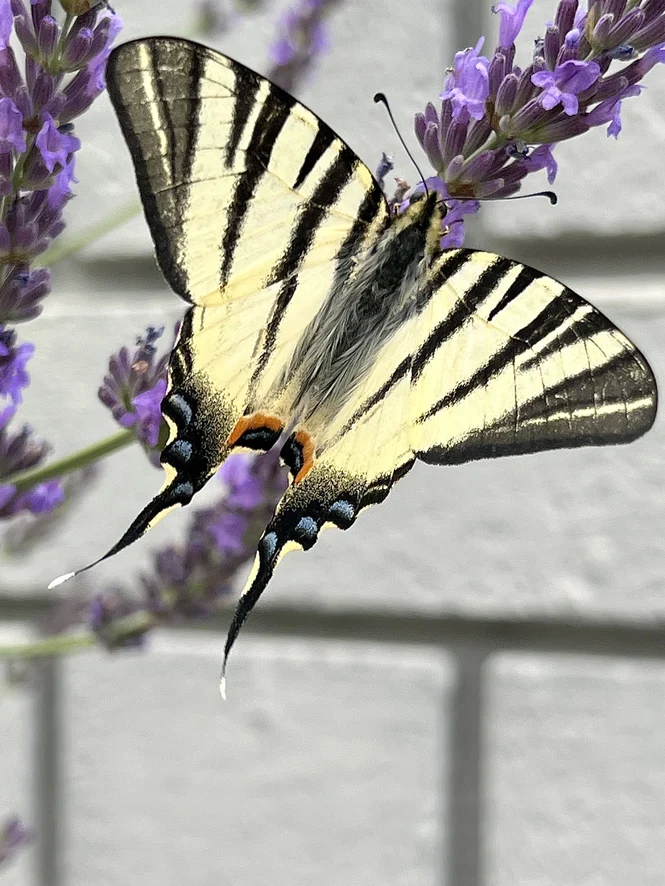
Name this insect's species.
Iphiclides podalirius
